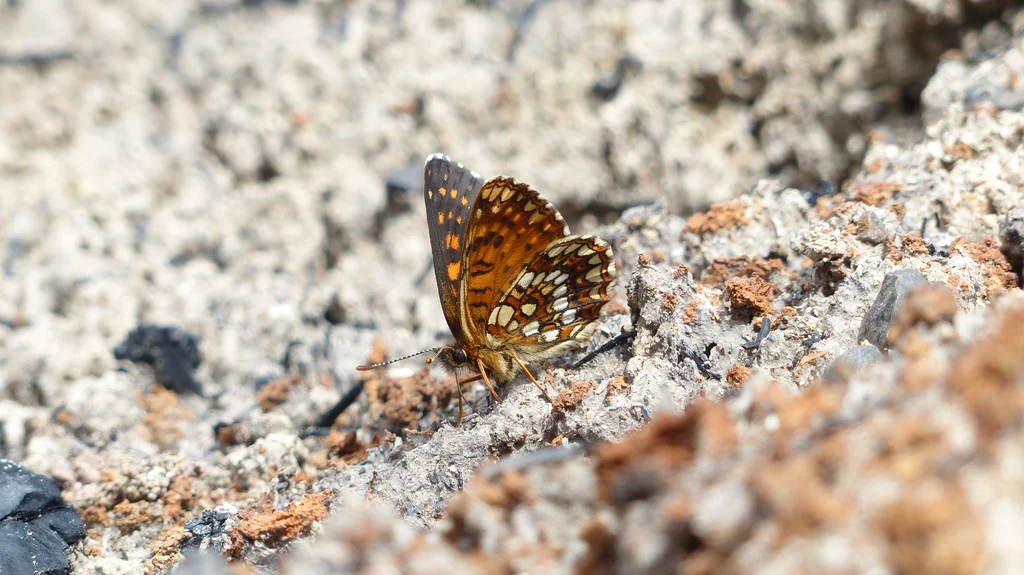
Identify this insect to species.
Melitaea diamina
